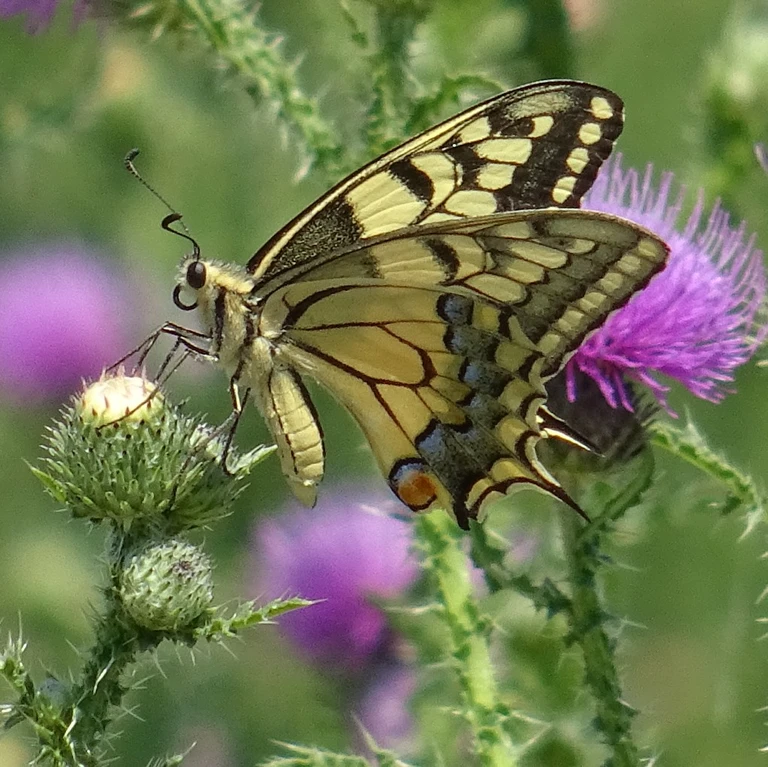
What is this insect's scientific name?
Papilio machaon
